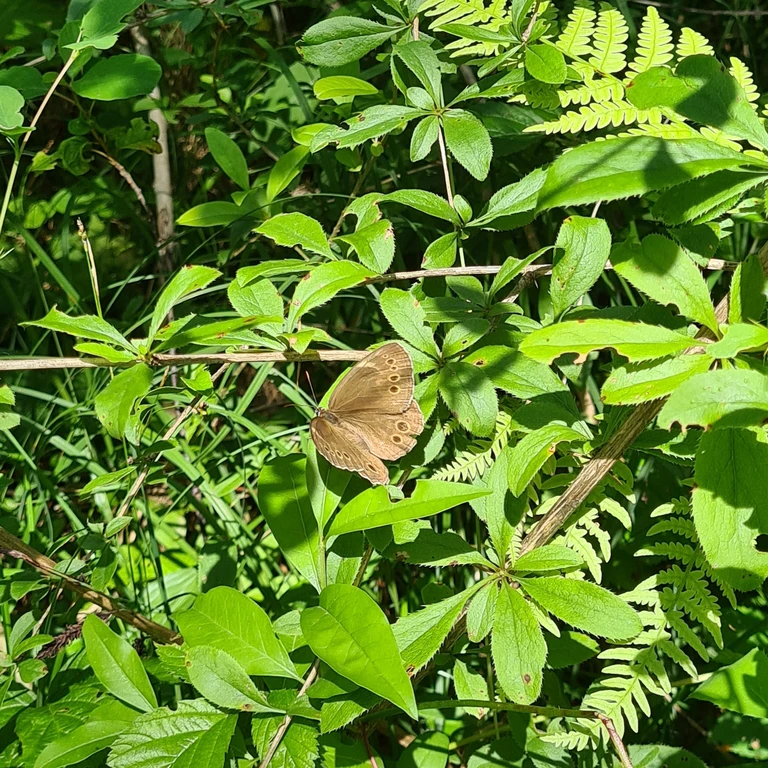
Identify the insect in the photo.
Lopinga achine (also Pararge achine)
